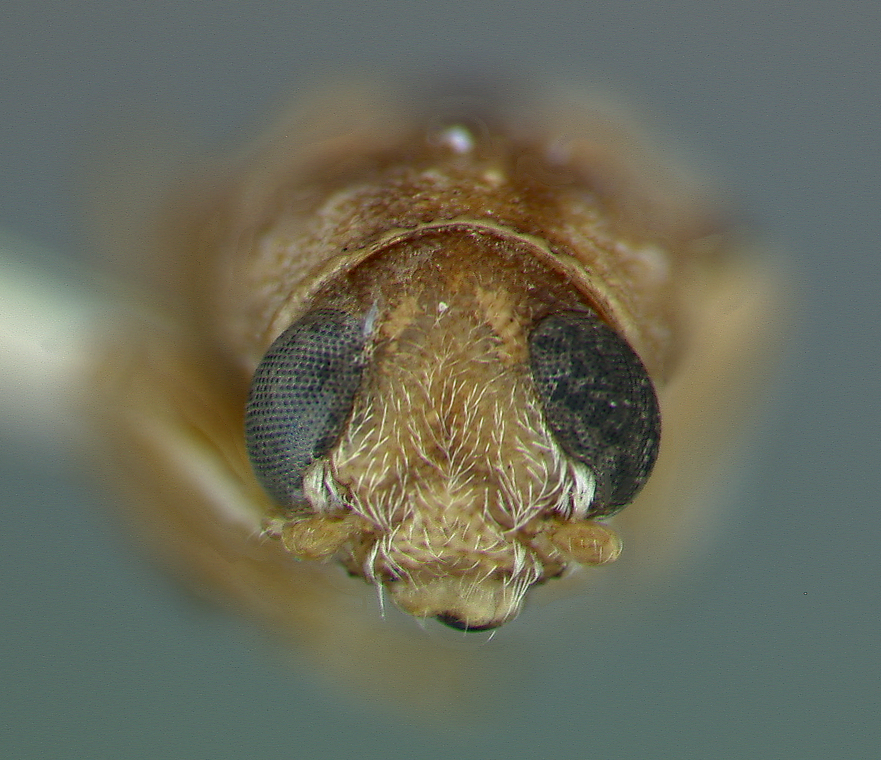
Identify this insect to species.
Thelyterotarsus indicus
